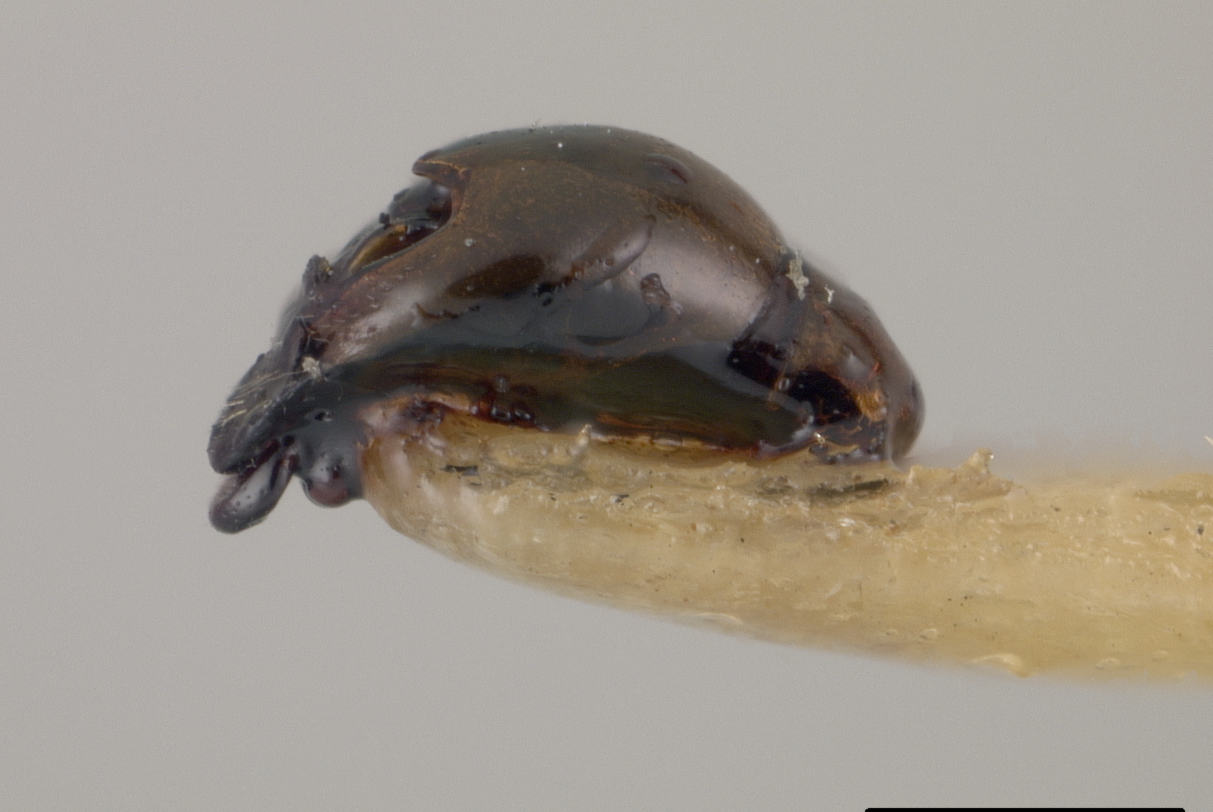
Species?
Andrena aureocincta
